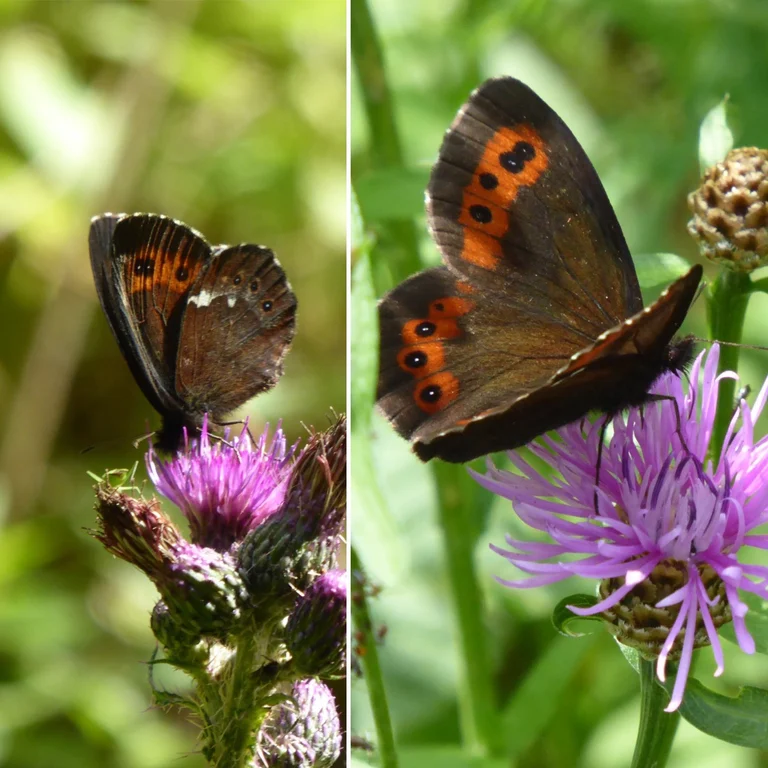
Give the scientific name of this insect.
Erebia ligea
